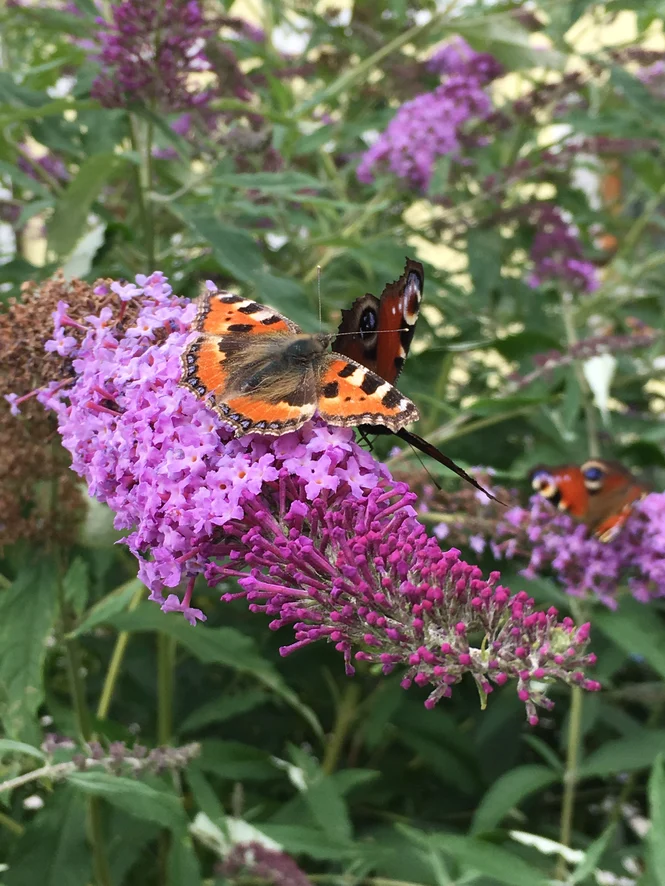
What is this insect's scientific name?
Aglais urticae
